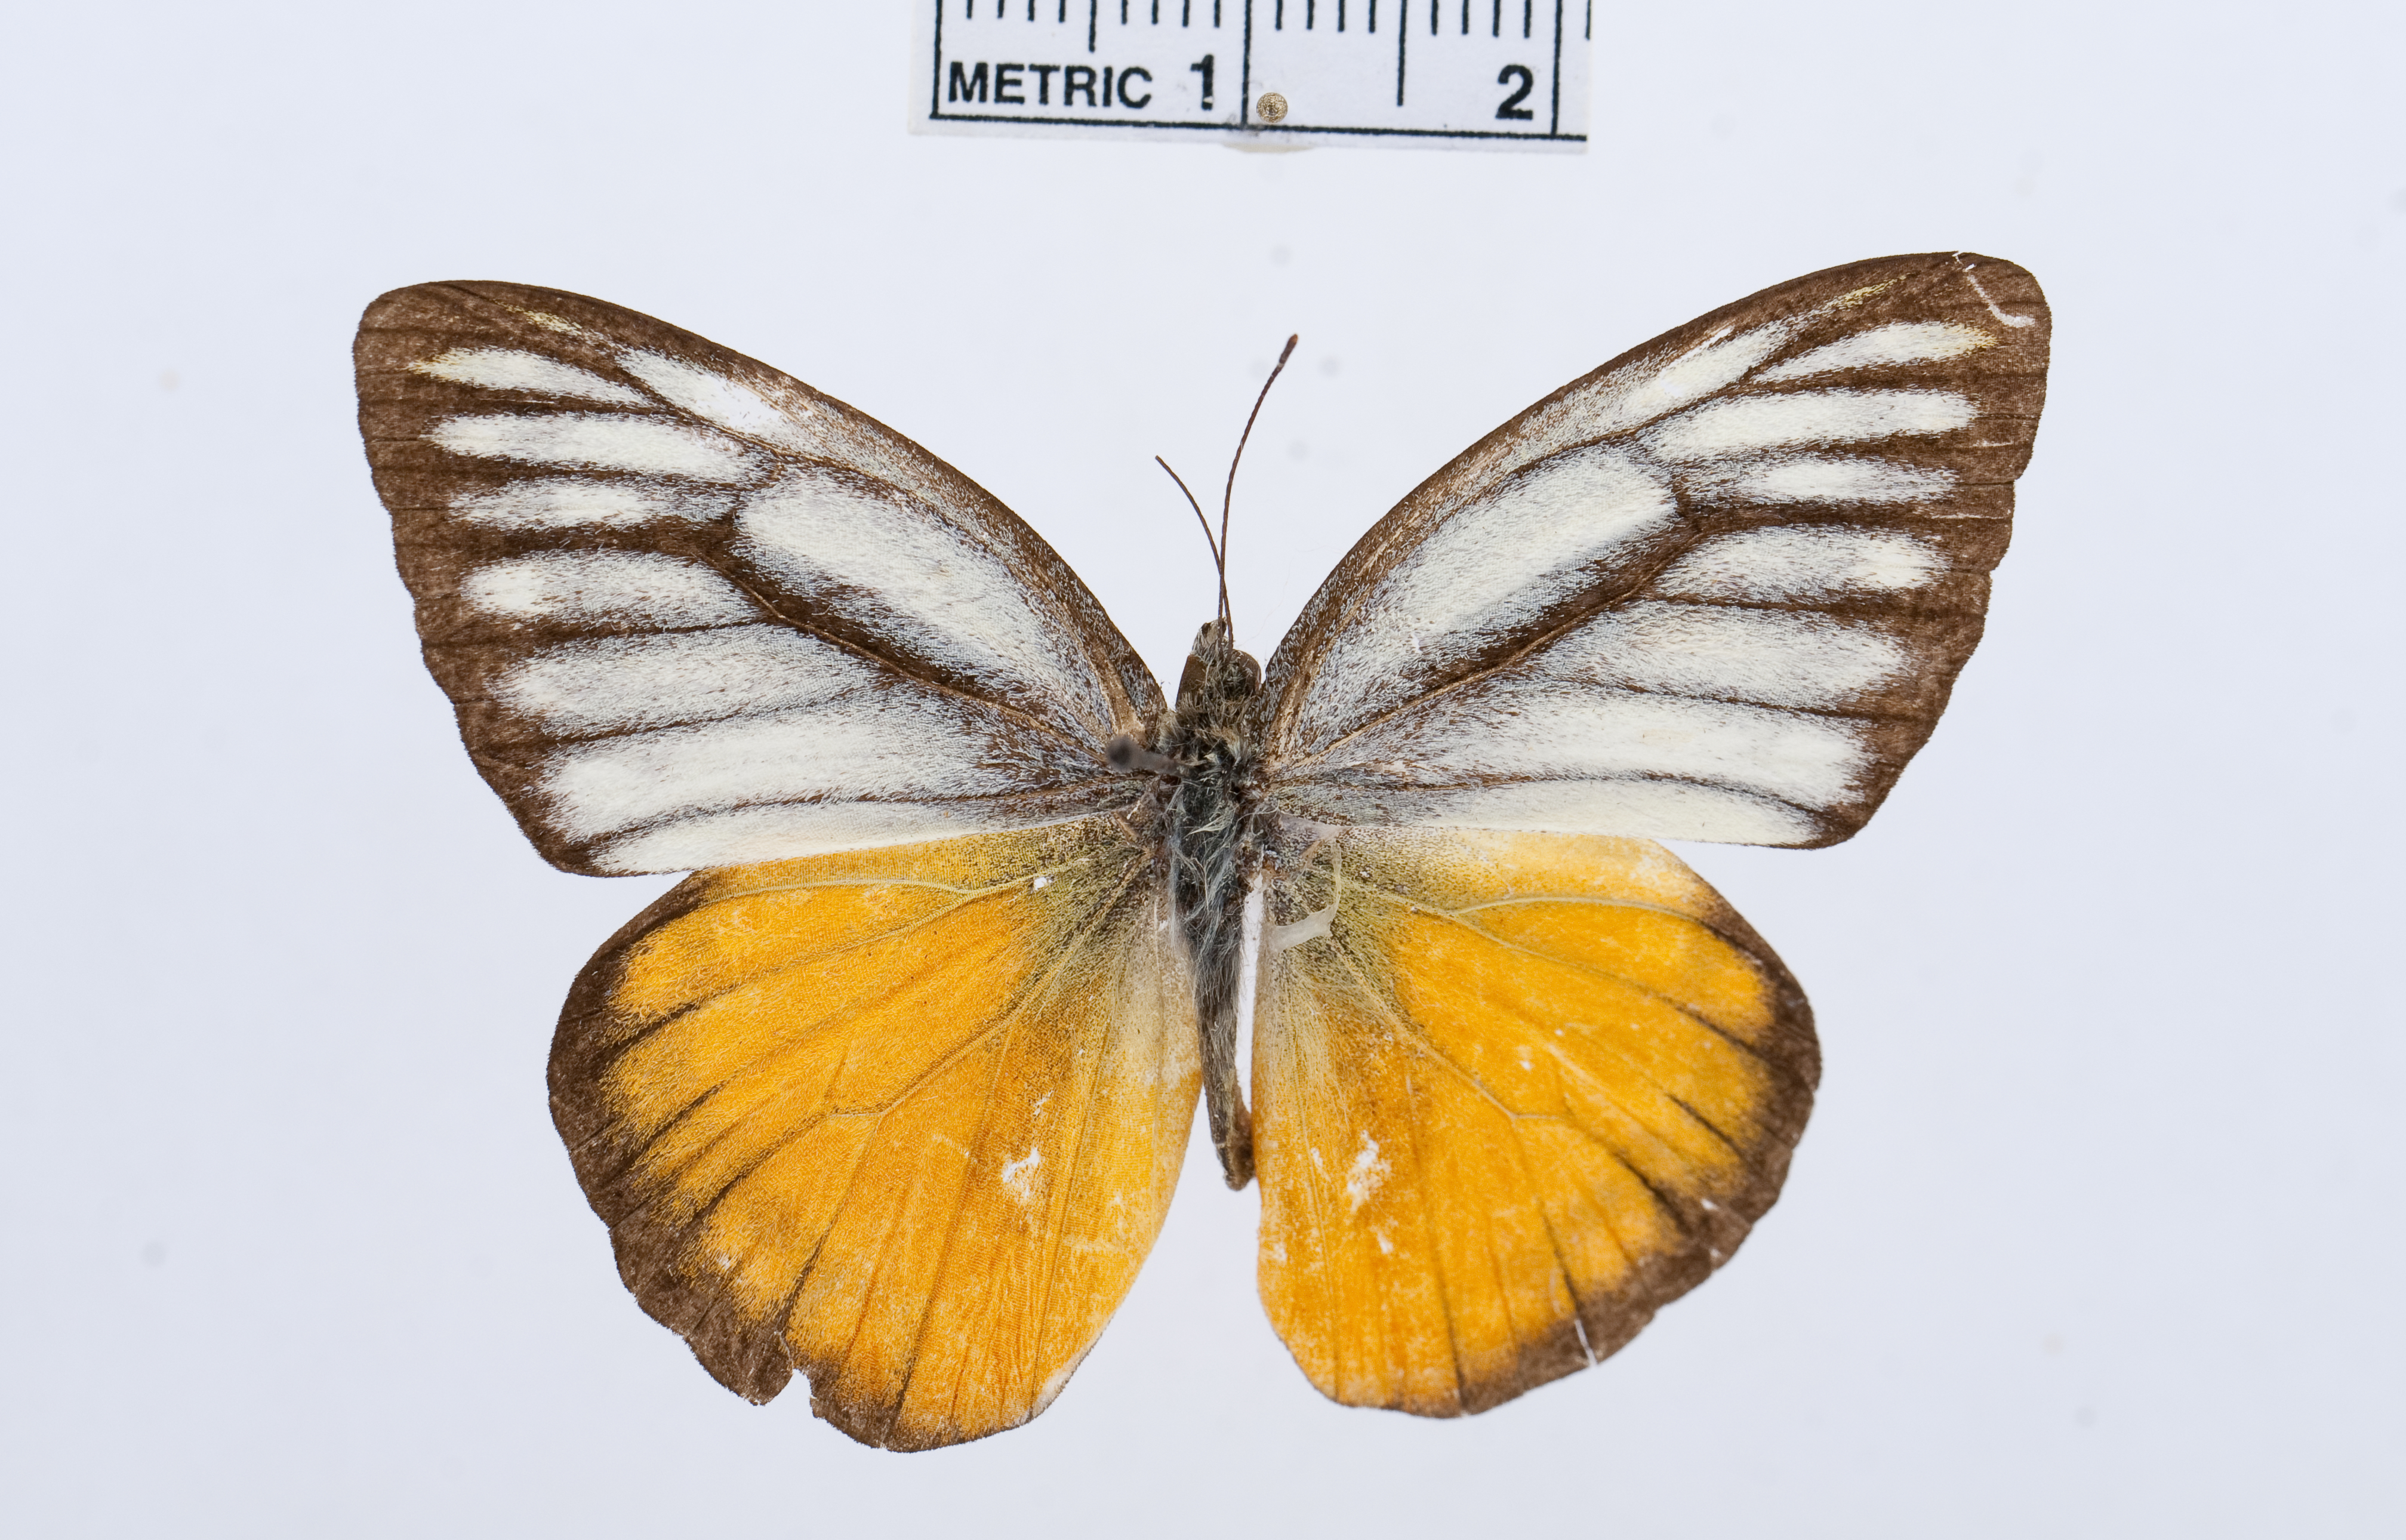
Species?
Cepora bathseba
